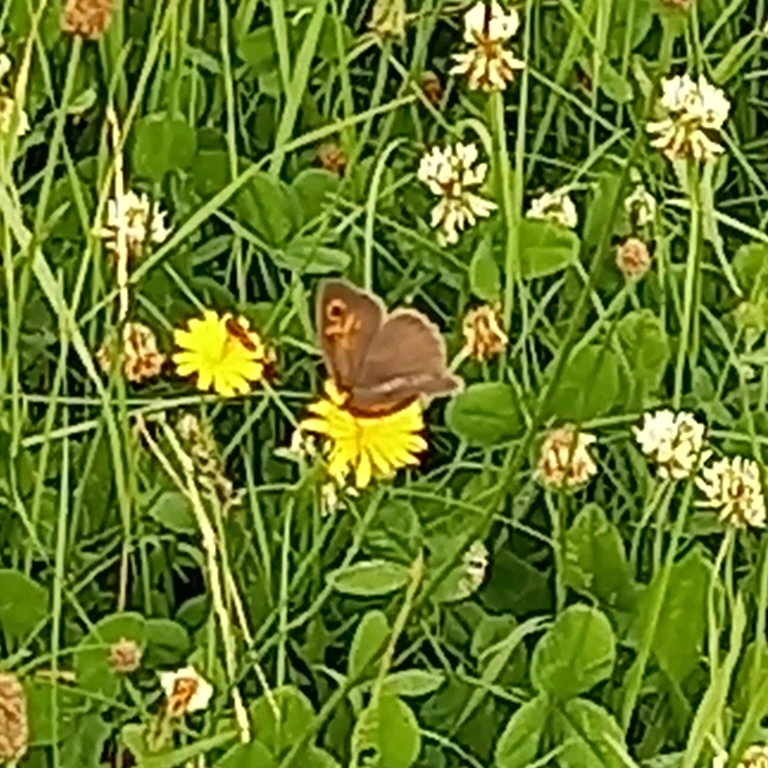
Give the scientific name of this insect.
Maniola jurtina
